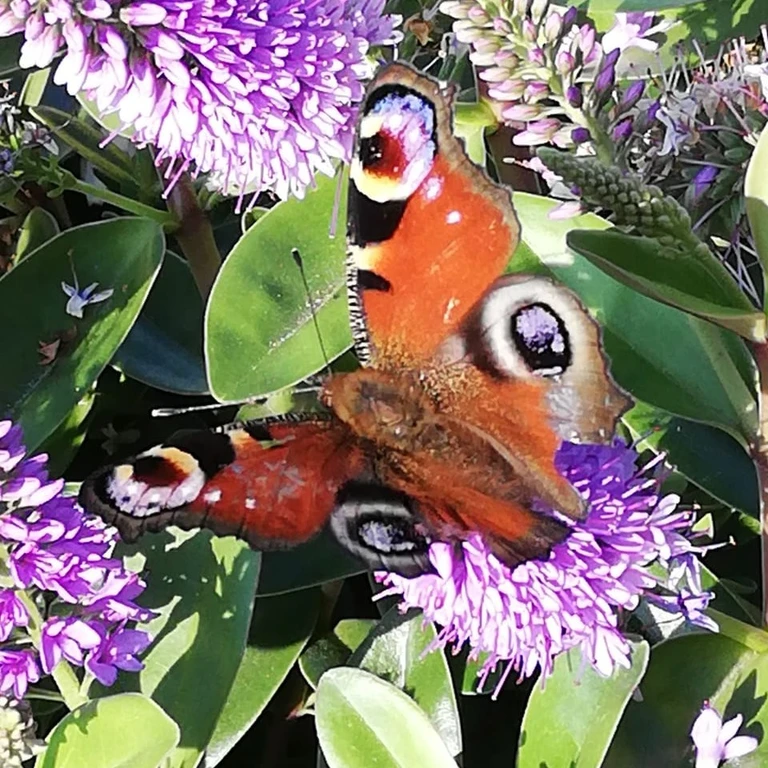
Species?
Aglais io
